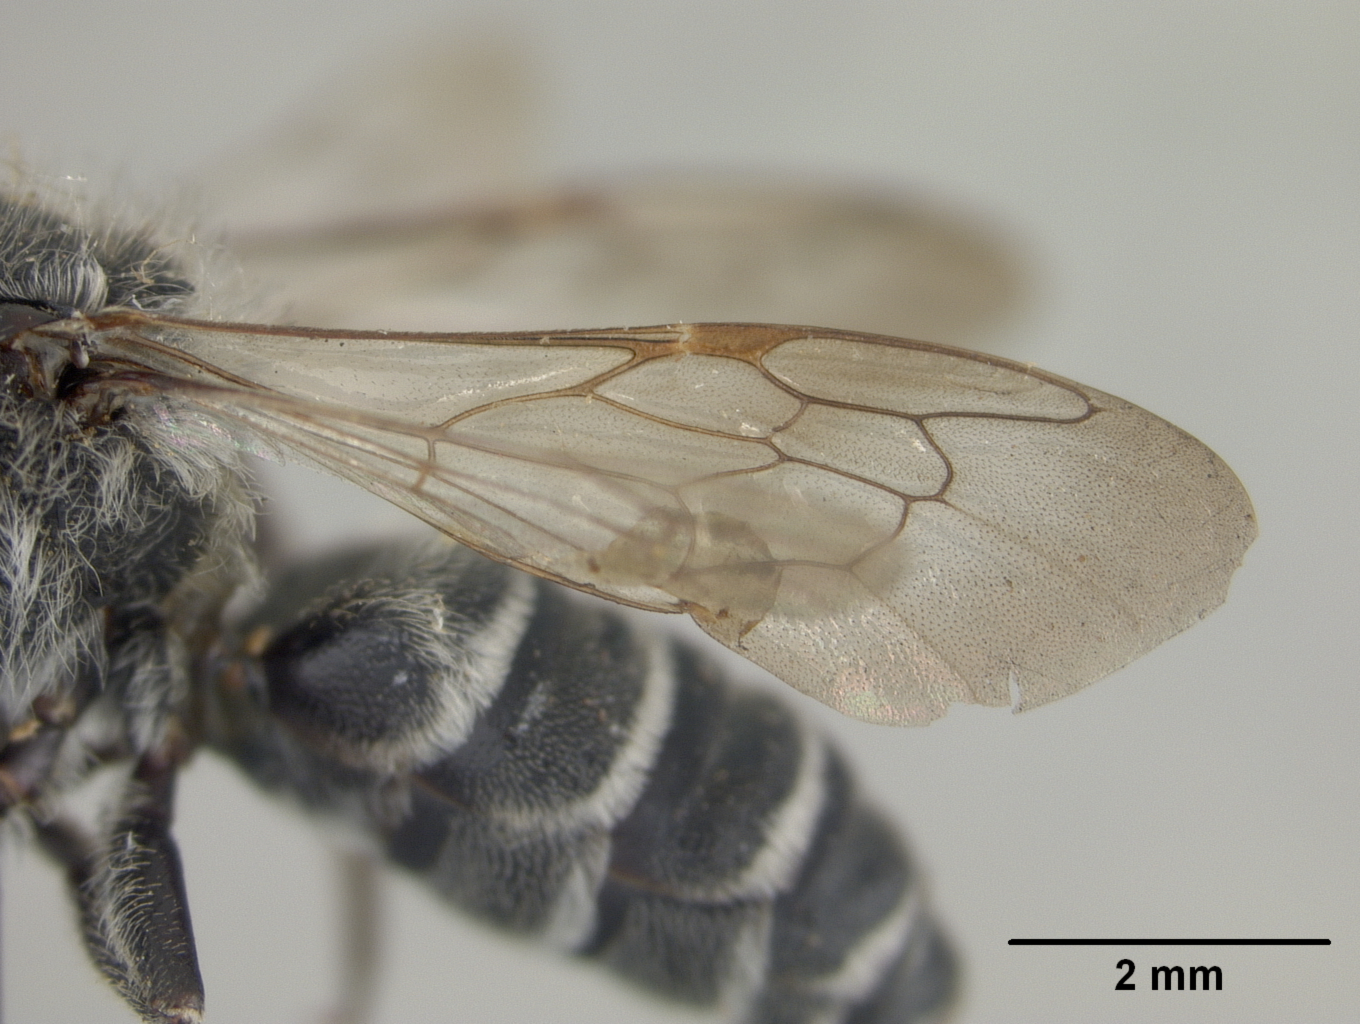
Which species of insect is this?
Coelioxys dubitata
